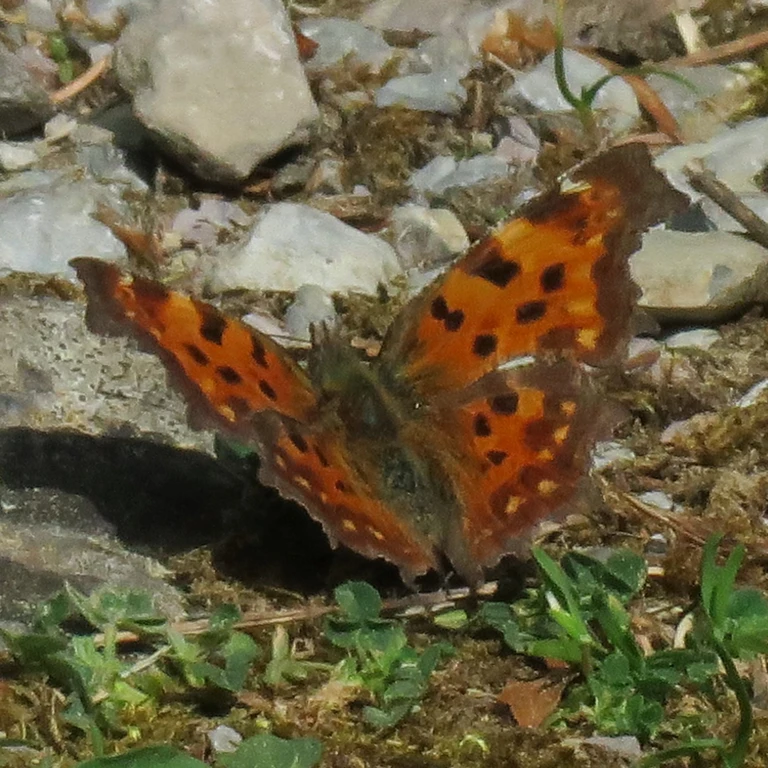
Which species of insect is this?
Polygonia c-album
